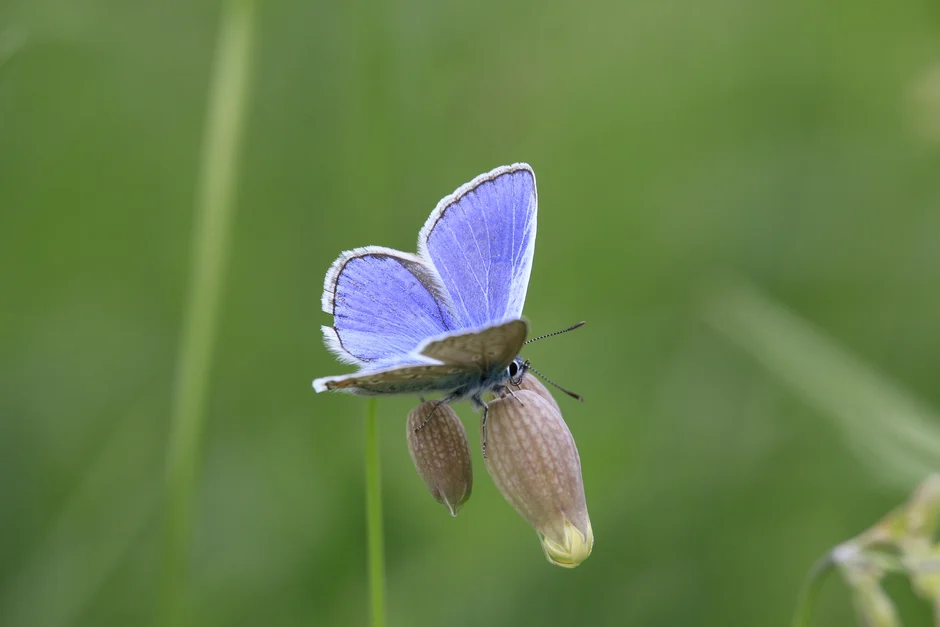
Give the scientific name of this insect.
Polyommatus icarus
